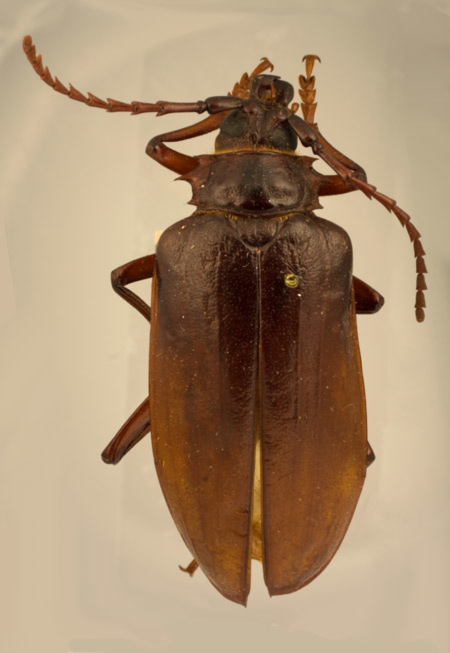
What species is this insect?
Prionus californicus (also Prionus acomanus)
